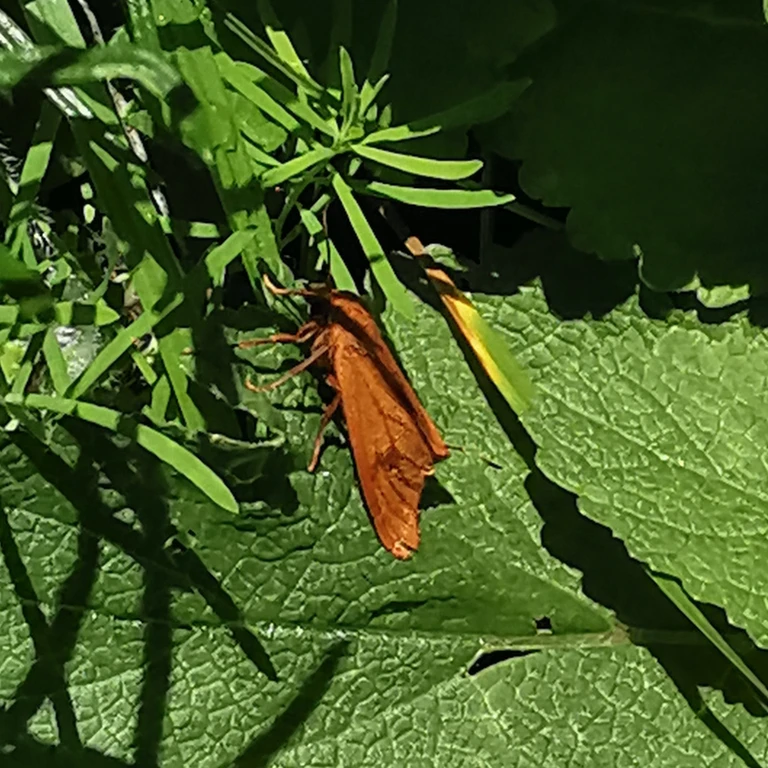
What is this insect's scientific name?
Diacrisia sannio
